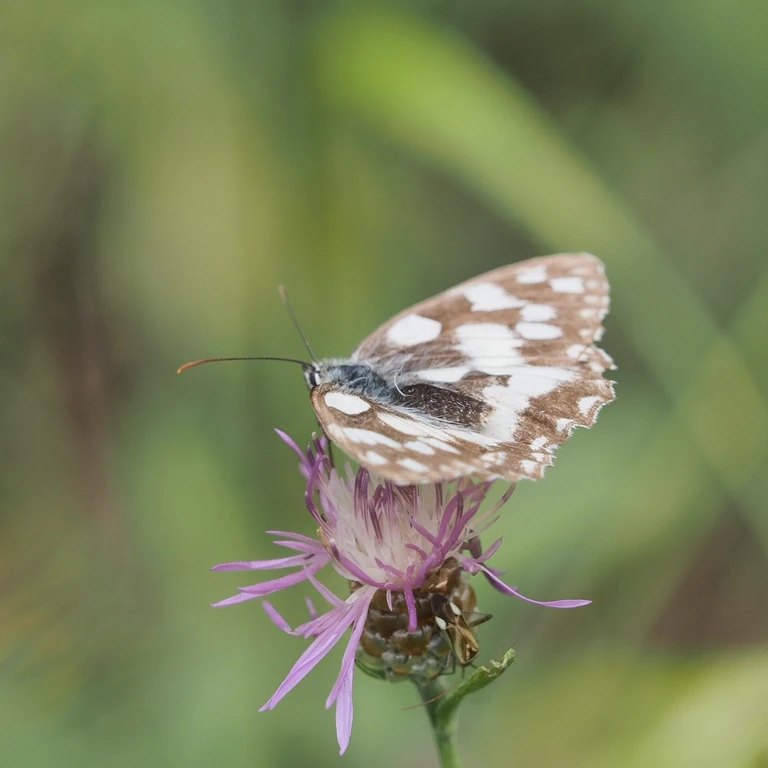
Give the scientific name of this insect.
Melanargia galathea
